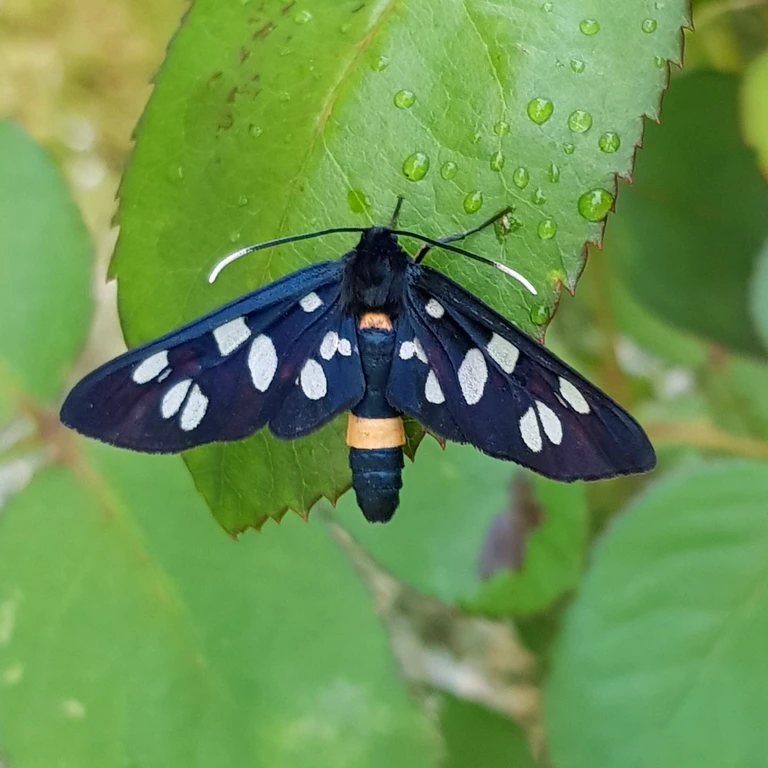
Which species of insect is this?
Amata phegea
